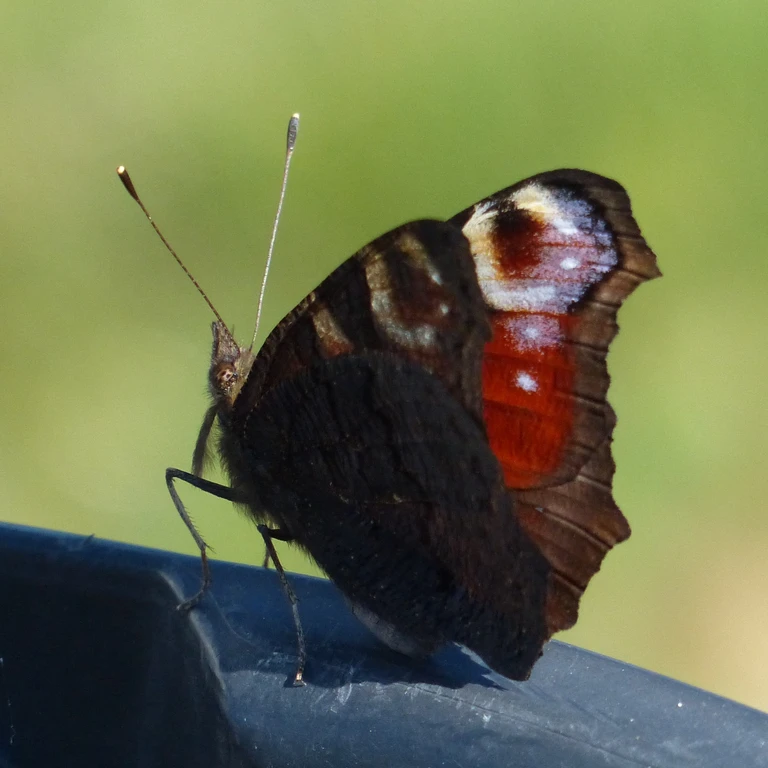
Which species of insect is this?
Aglais io
